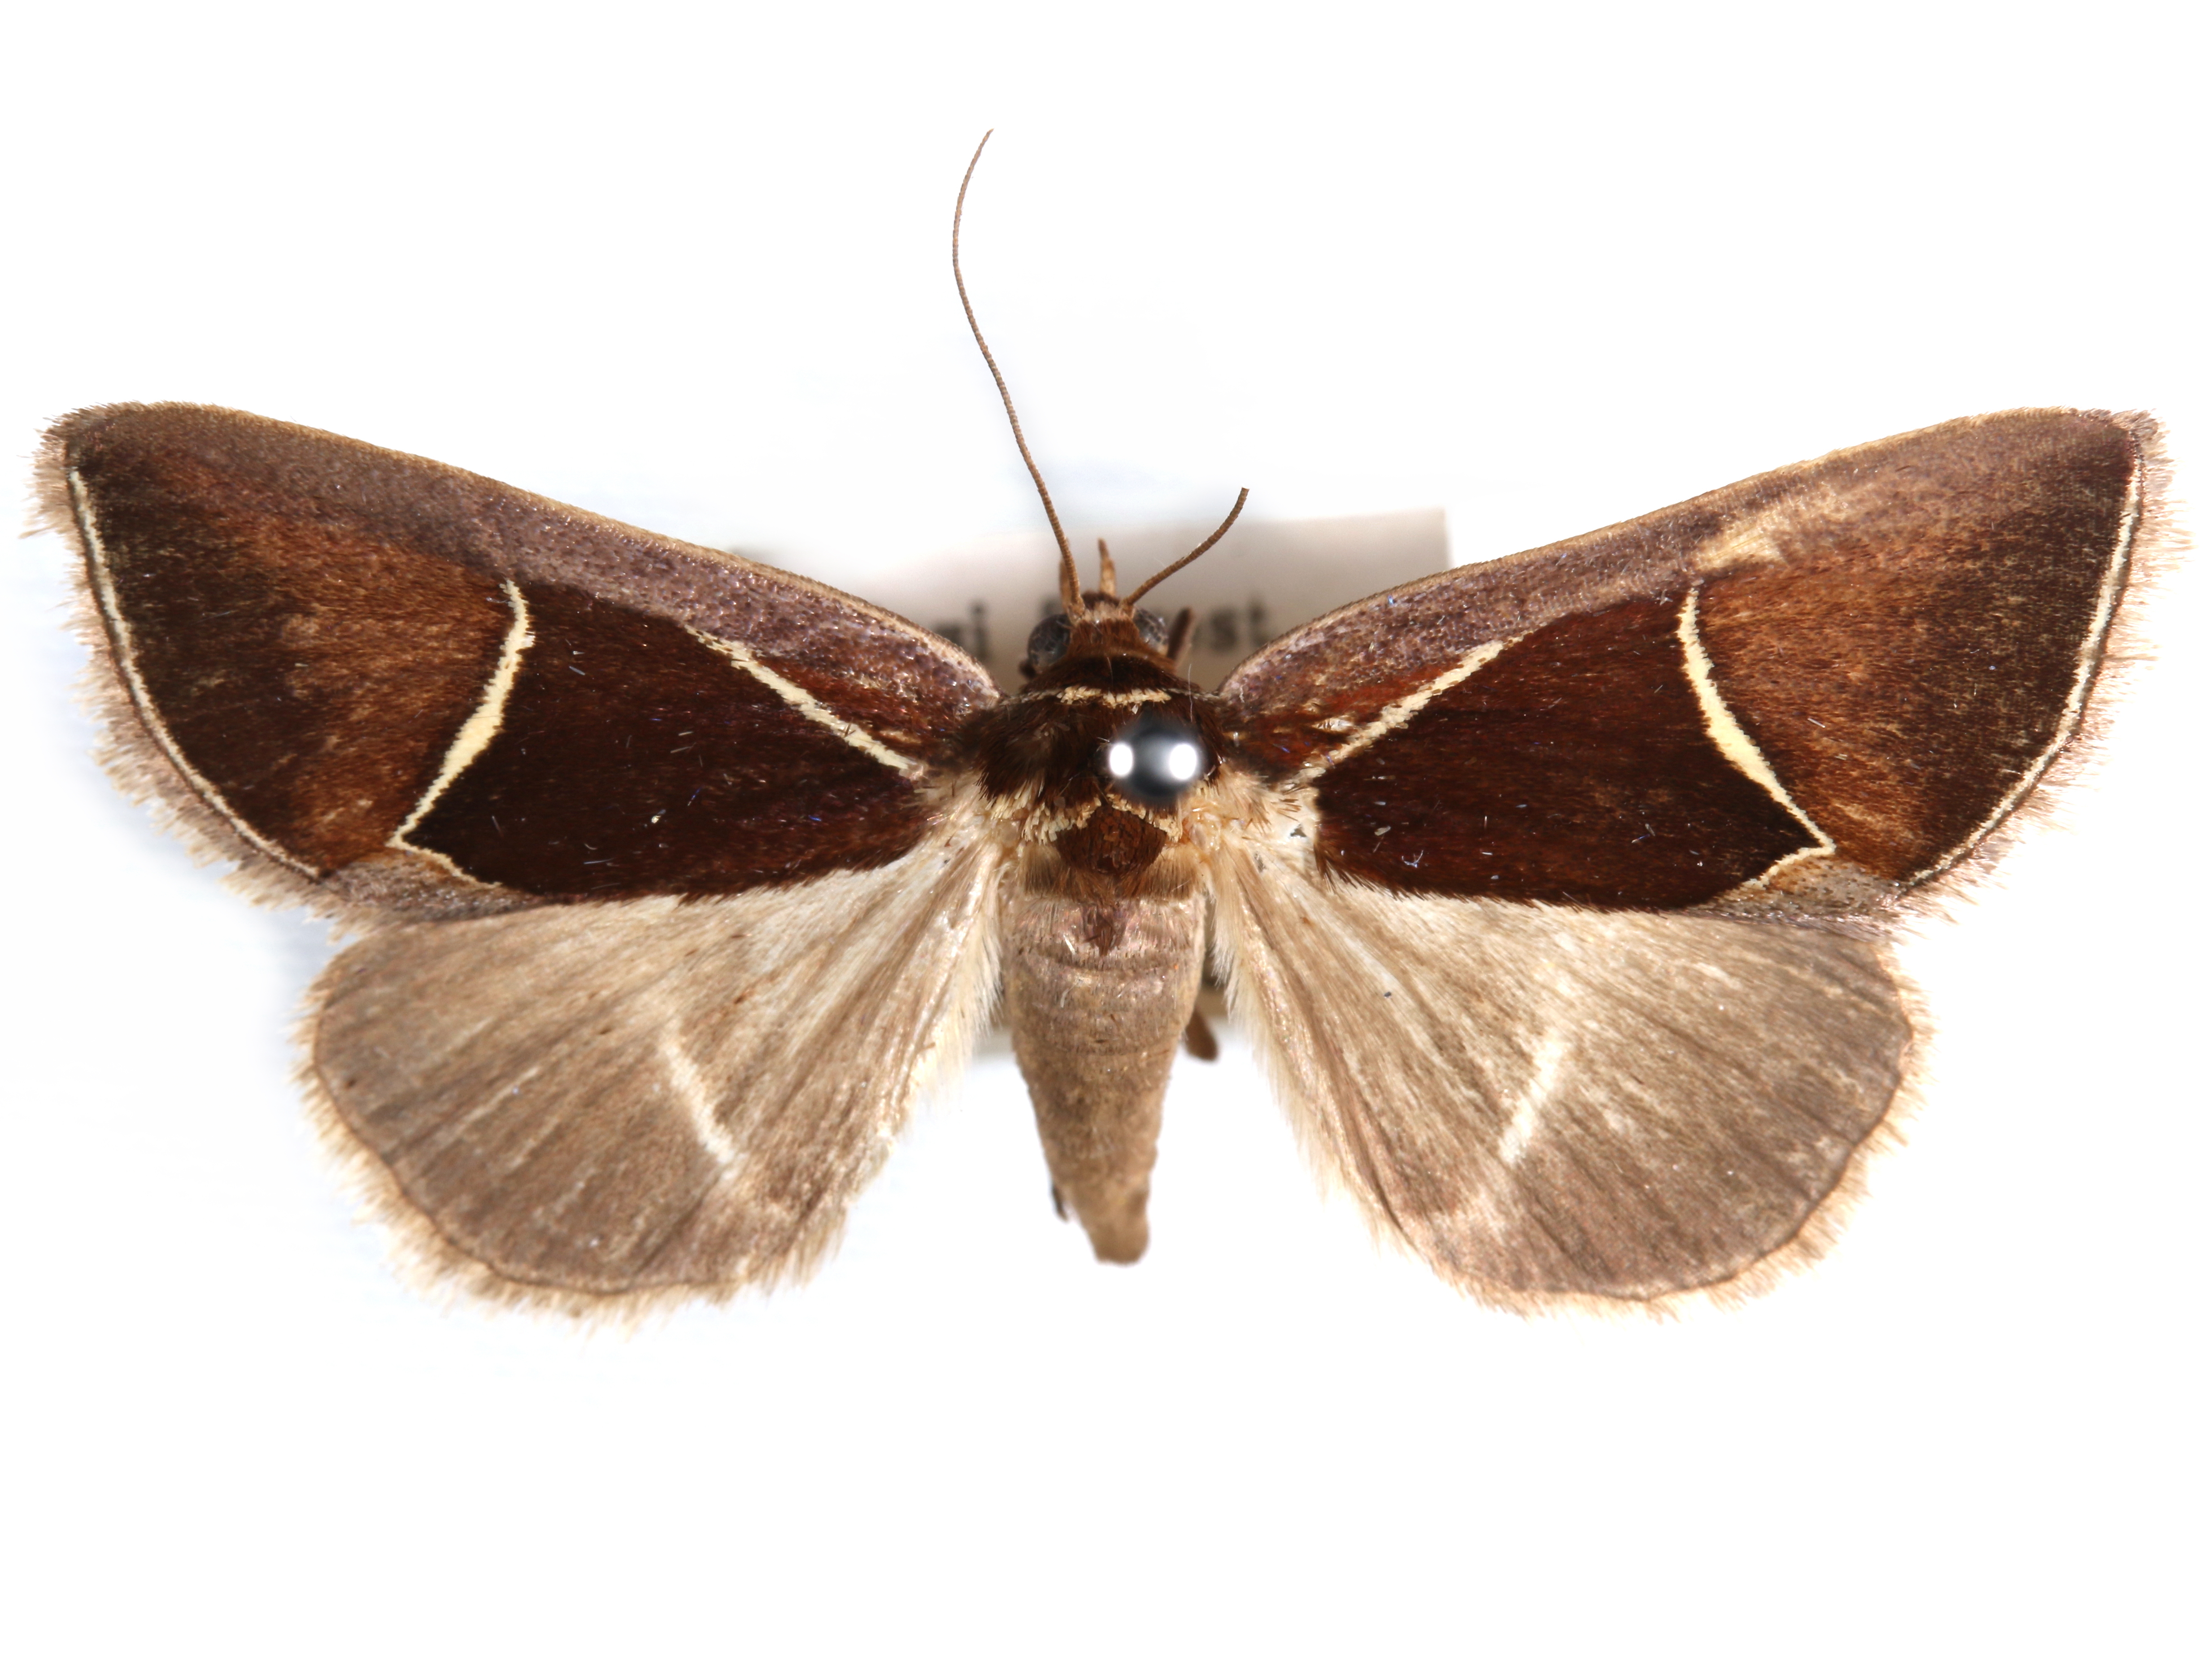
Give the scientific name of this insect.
Parafodina pentagonalis
